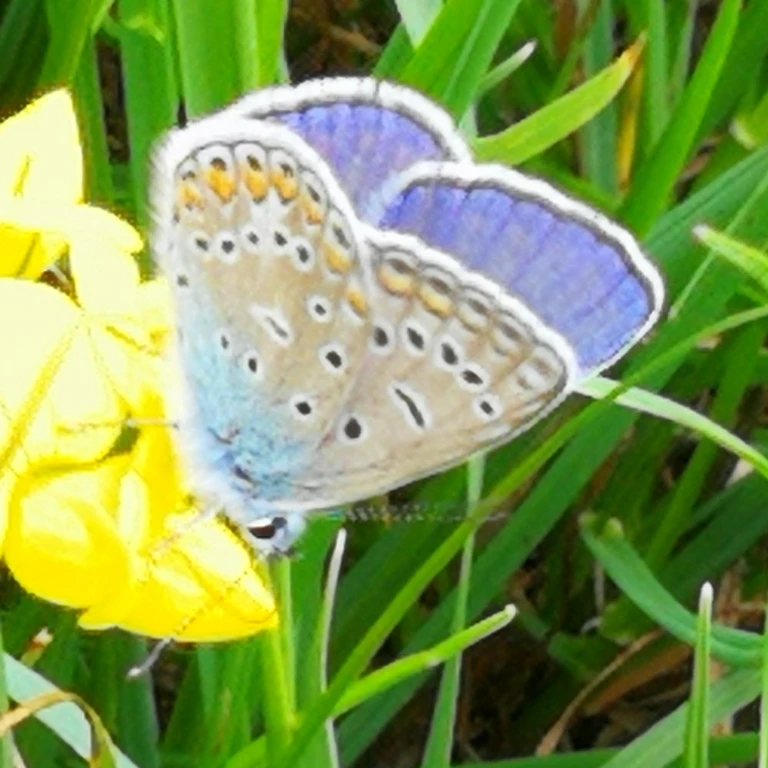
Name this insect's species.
Polyommatus icarus
